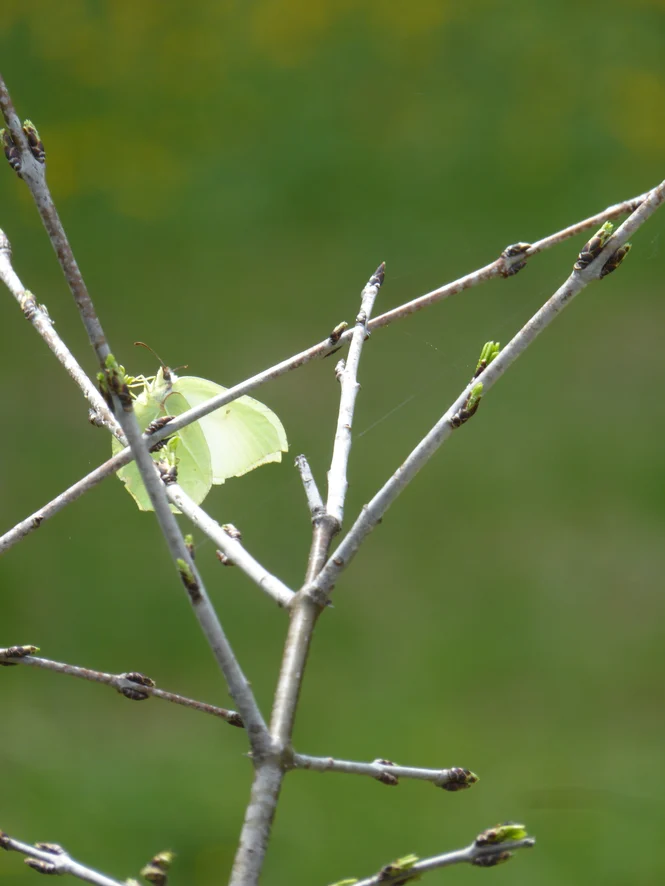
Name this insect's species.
Gonepteryx rhamni
